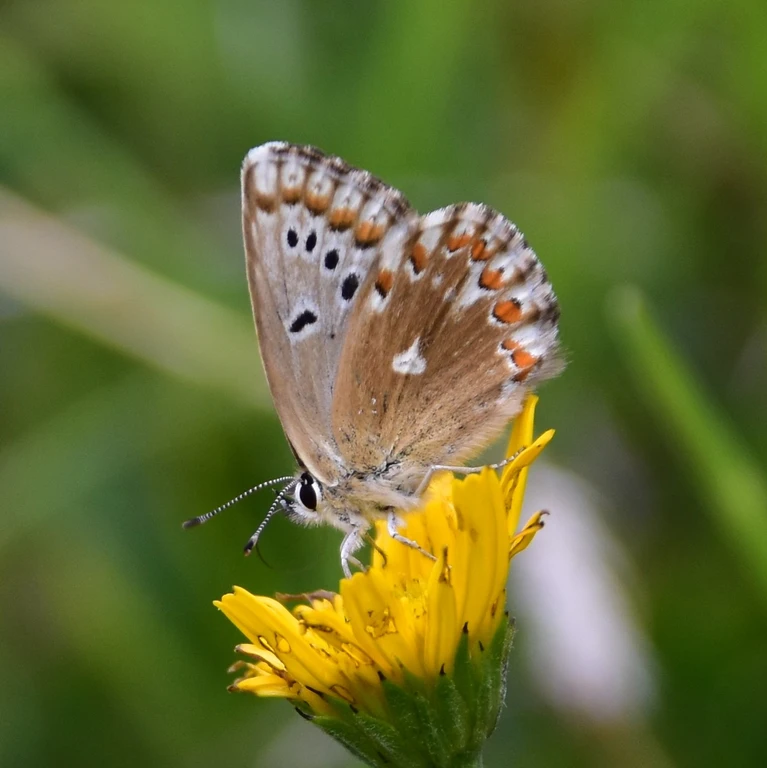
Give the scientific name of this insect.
Lysandra coridon
